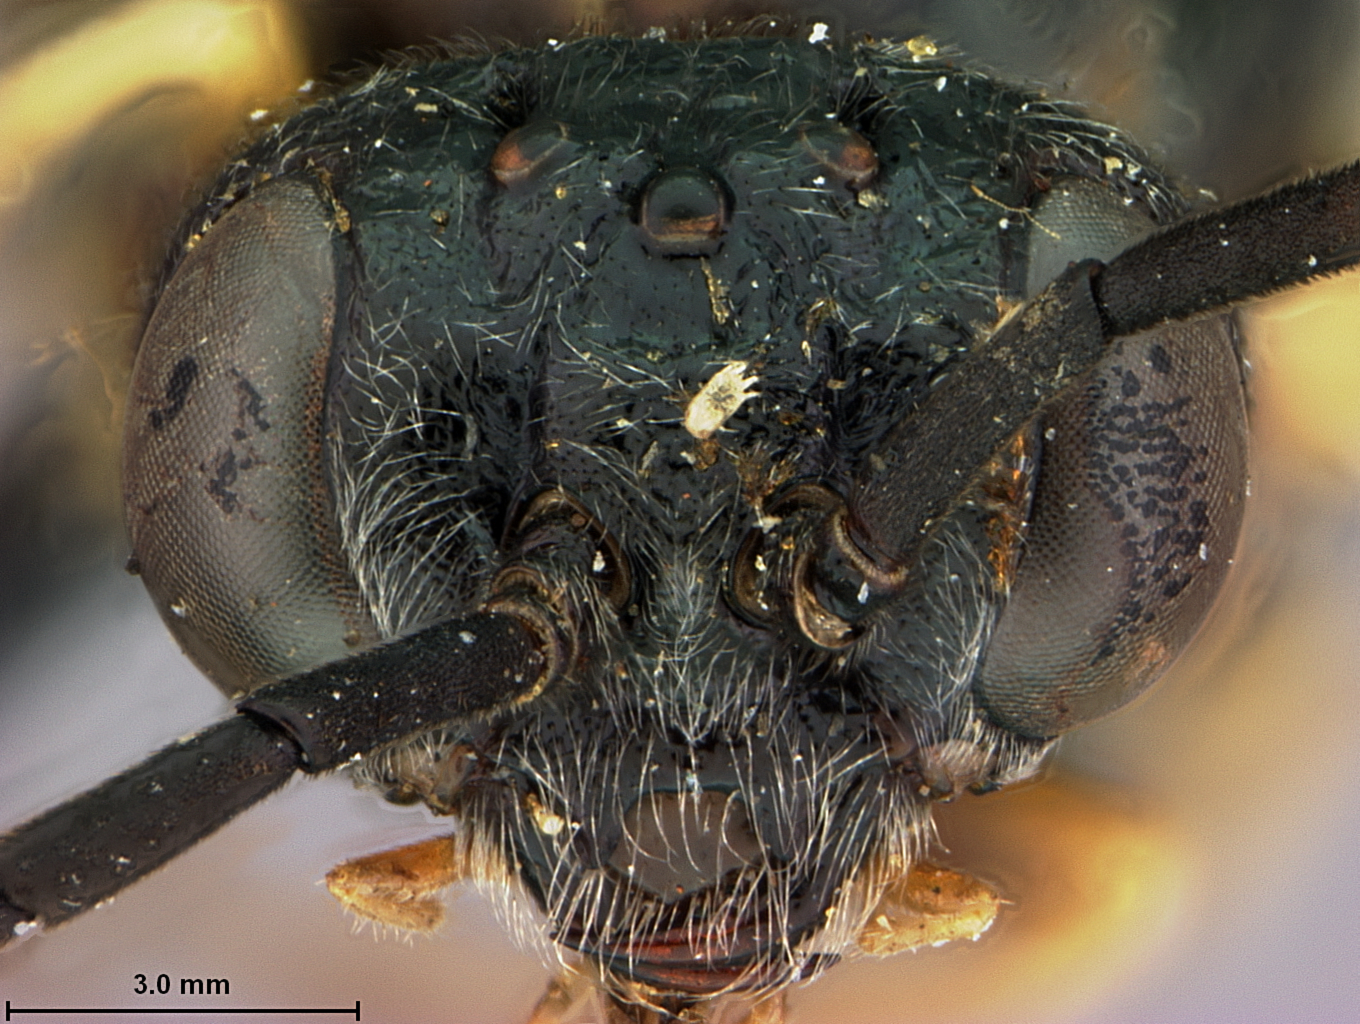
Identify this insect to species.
Craterocercus furcatus
